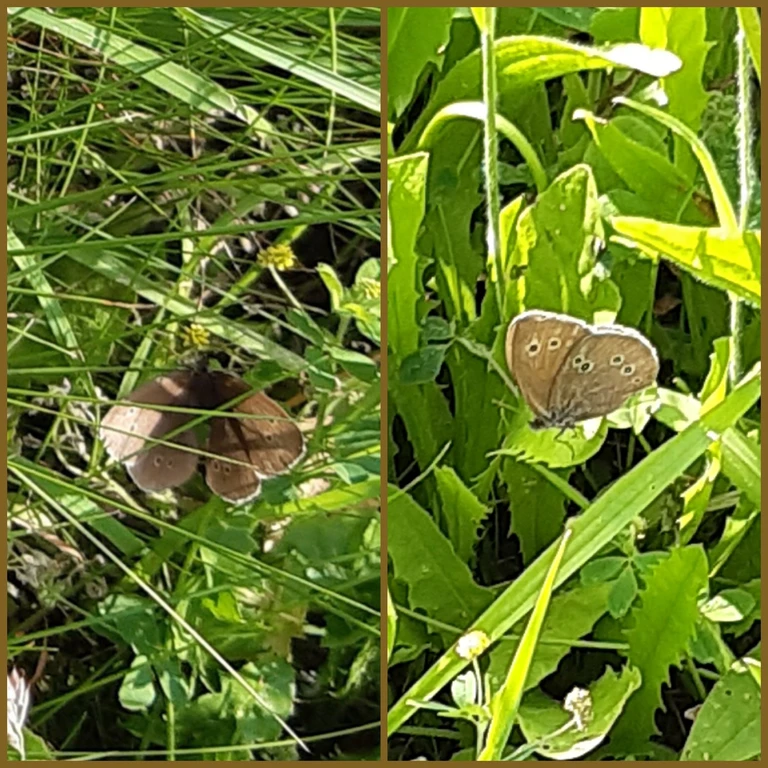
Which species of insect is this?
Aphantopus hyperantus
